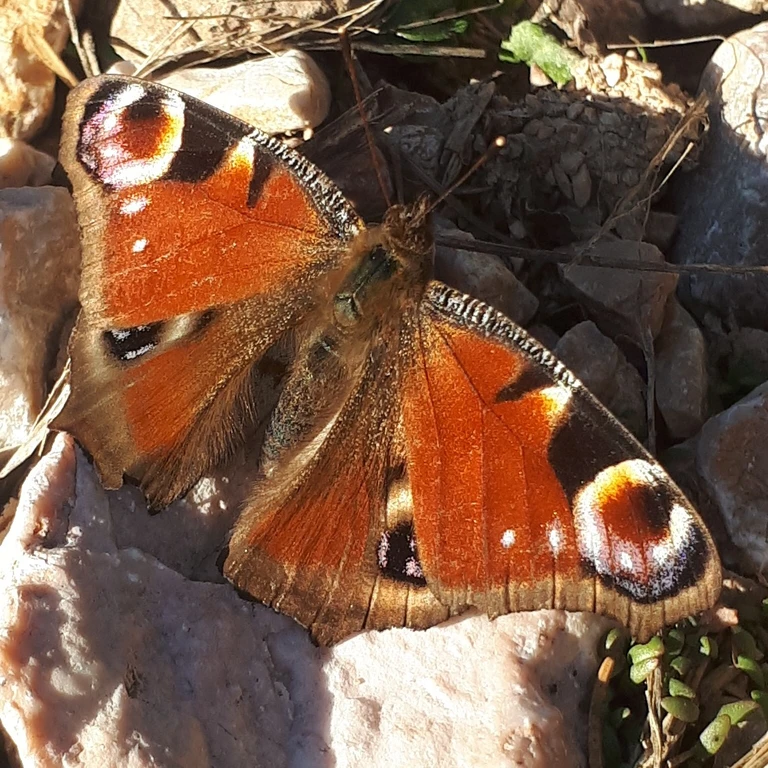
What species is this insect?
Aglais io
